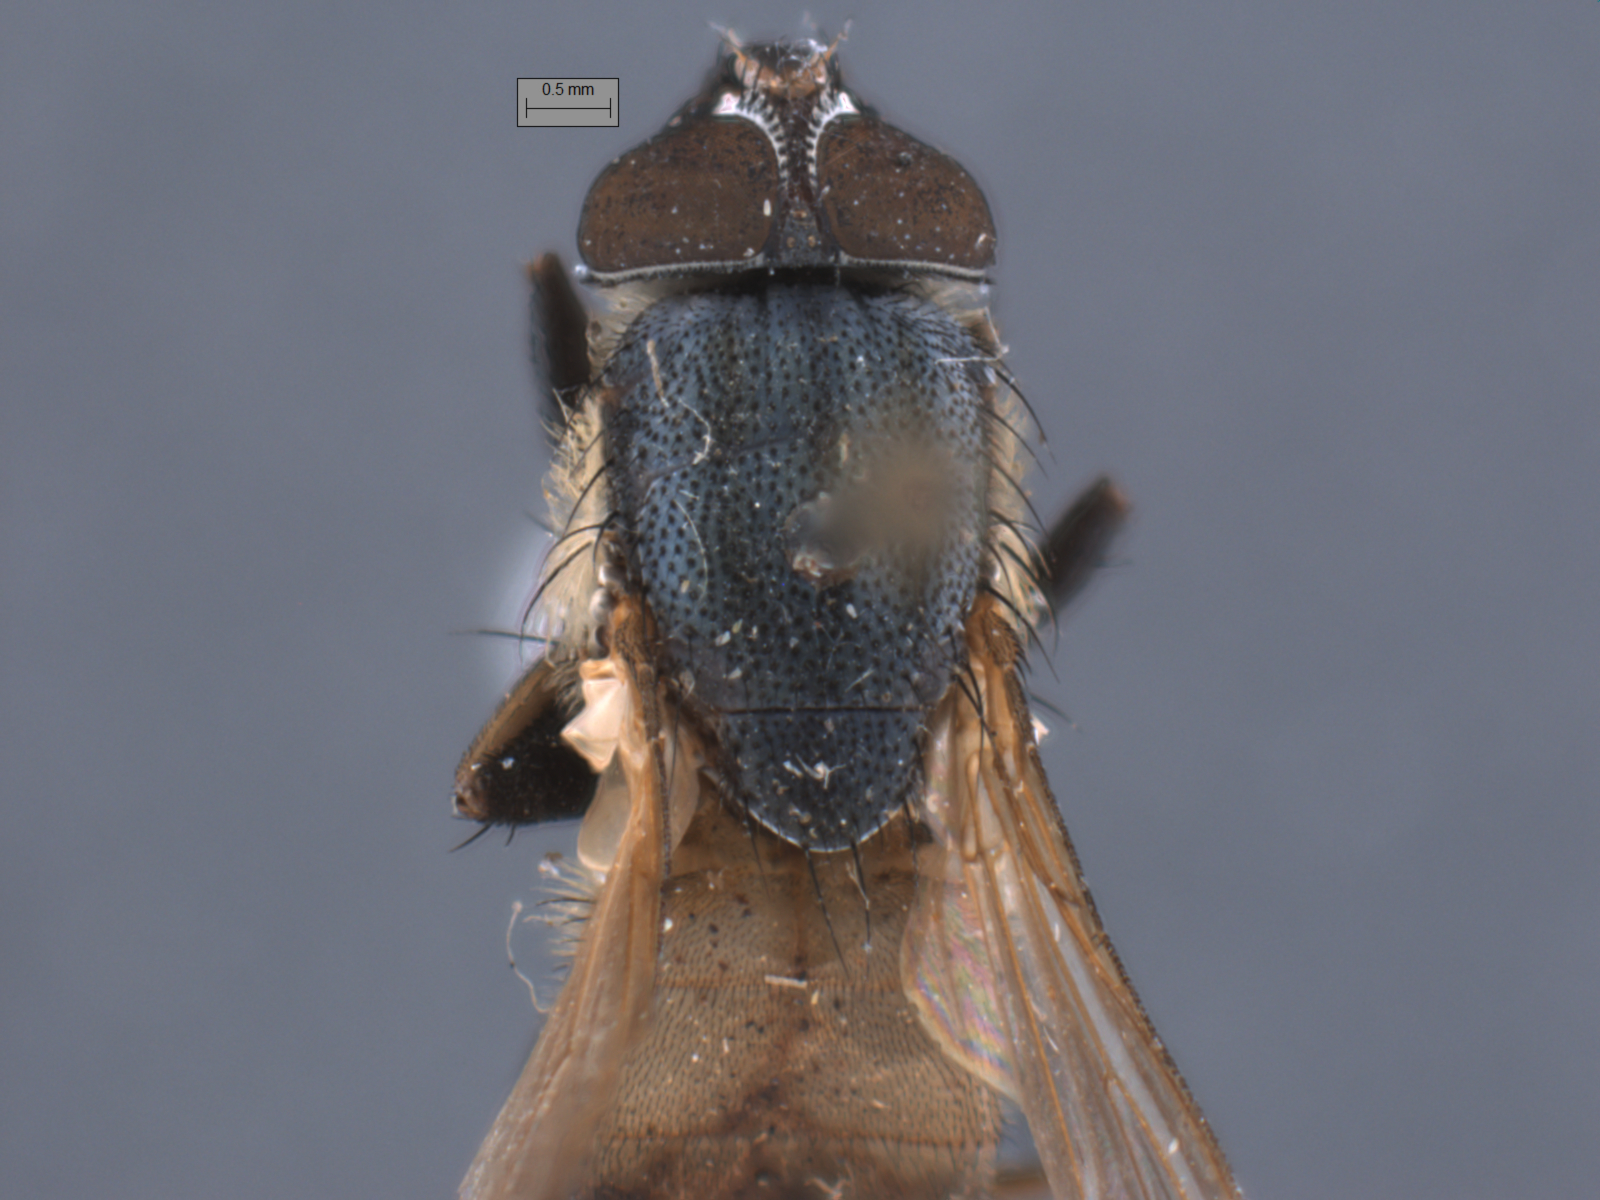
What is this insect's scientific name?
Idiella mandarina
